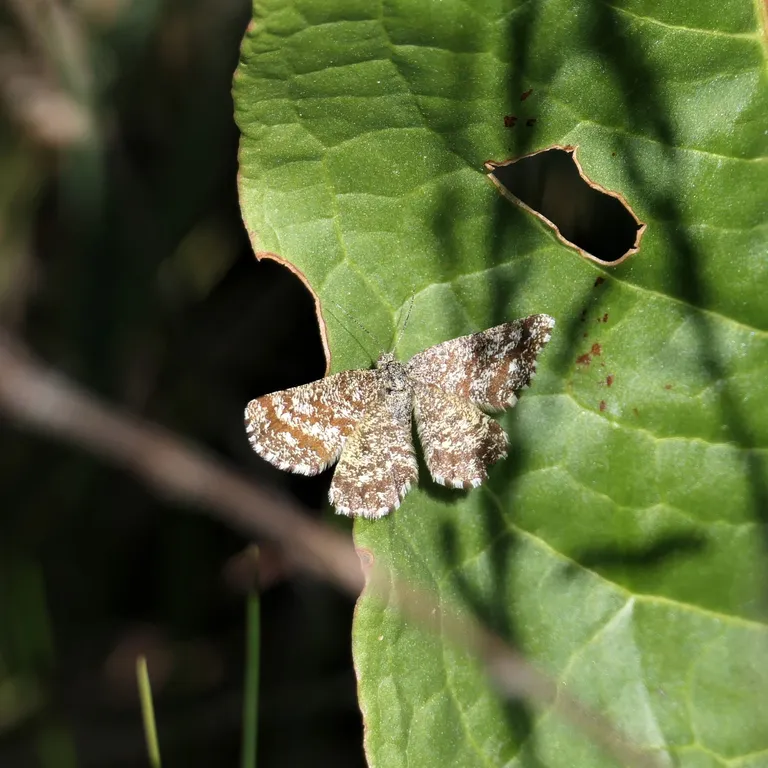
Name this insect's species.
Ematurga atomaria
